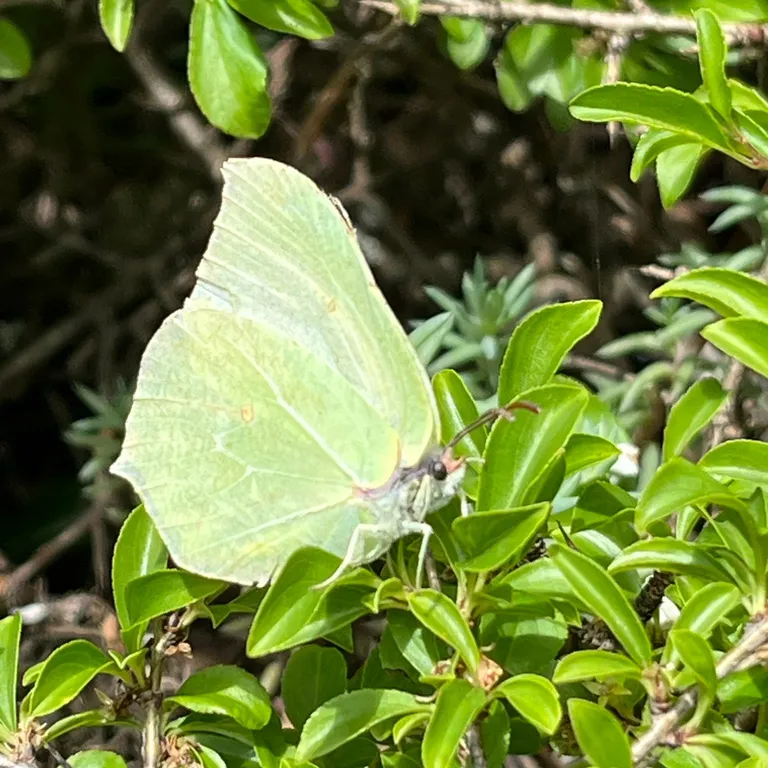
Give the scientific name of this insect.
Gonepteryx rhamni
